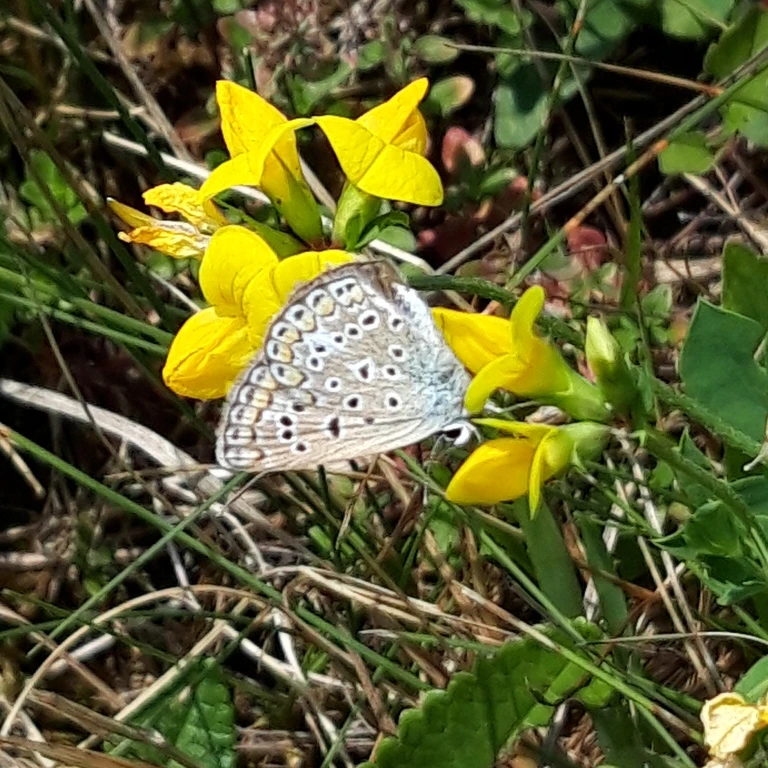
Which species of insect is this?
Polyommatus icarus
